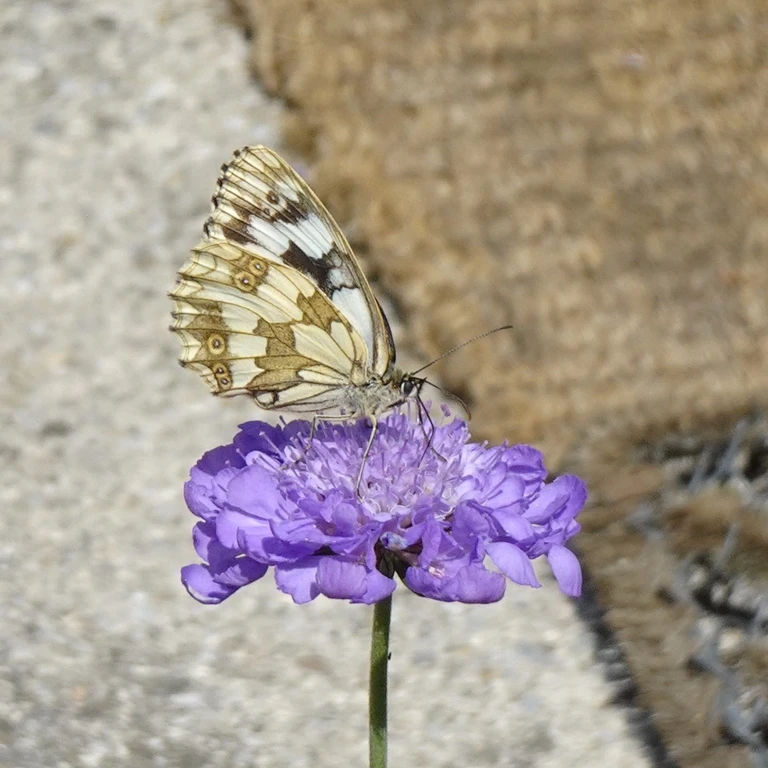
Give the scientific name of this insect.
Melanargia galathea
